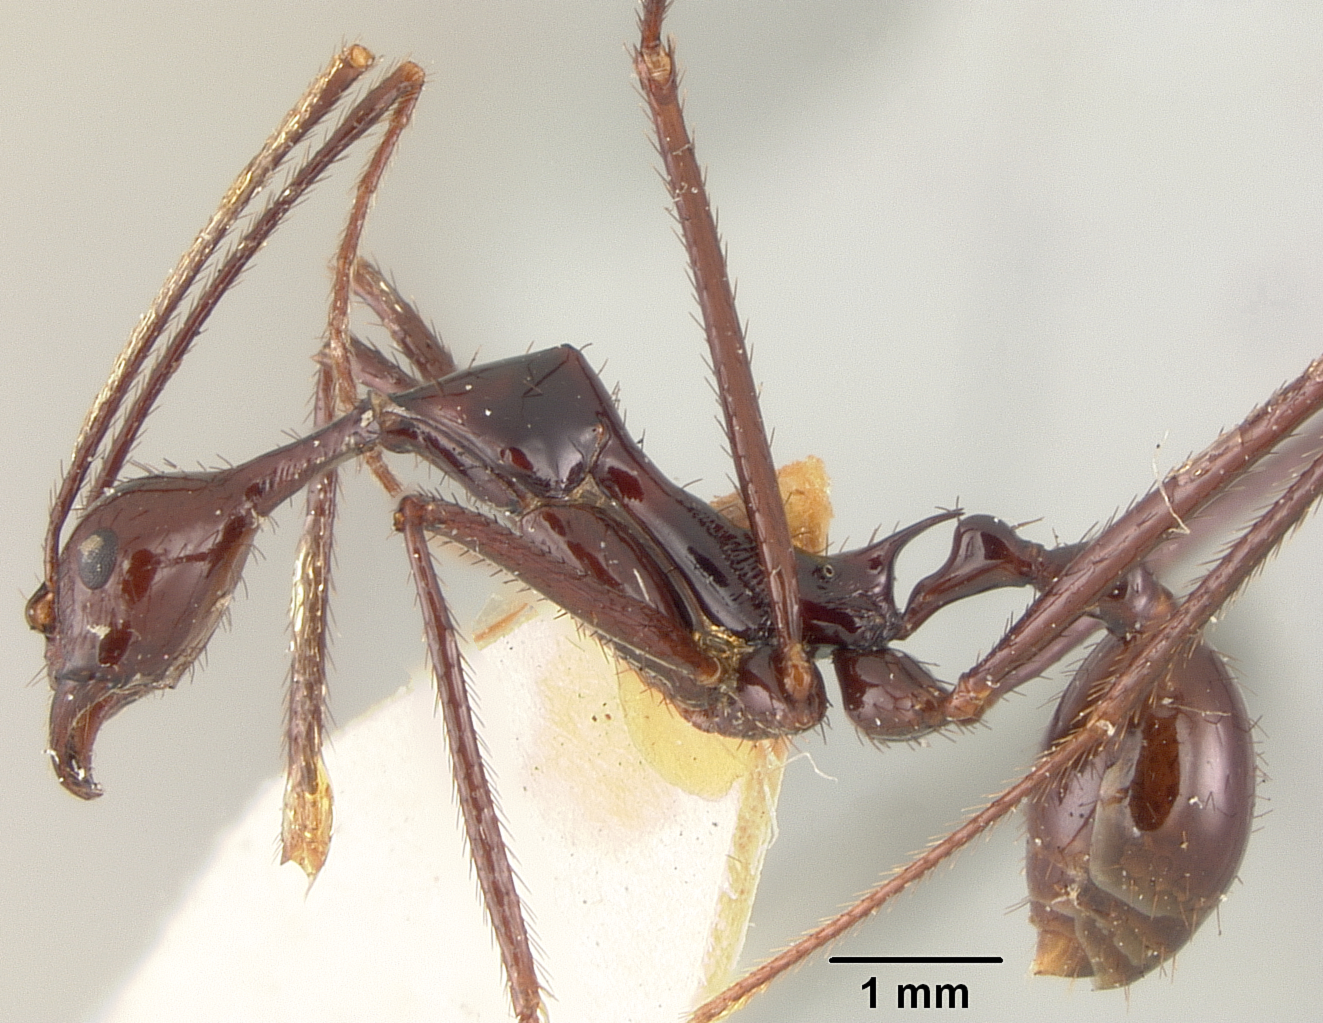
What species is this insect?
Aphaenogaster dromedarius
